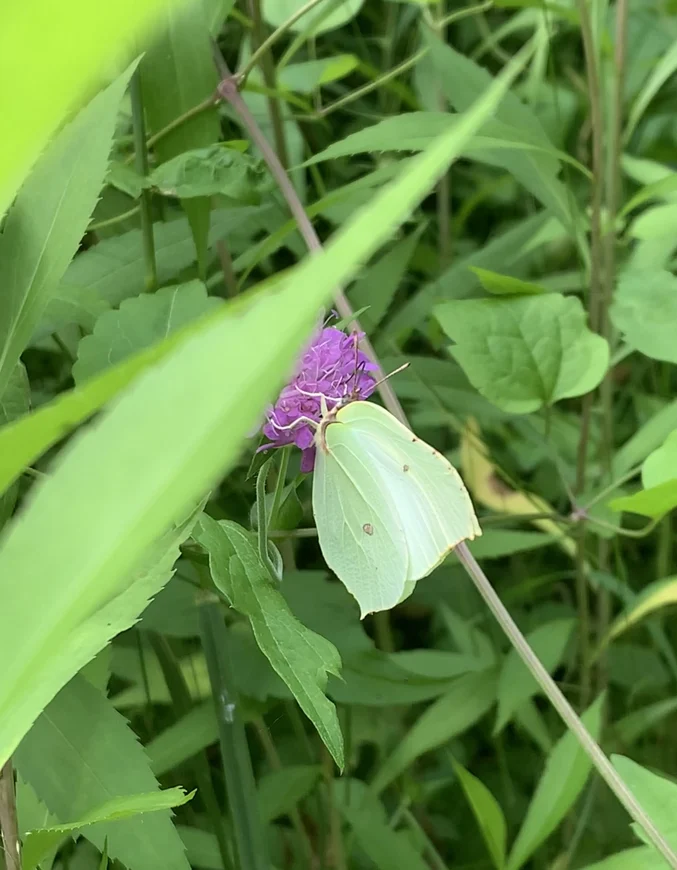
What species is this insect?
Gonepteryx rhamni
